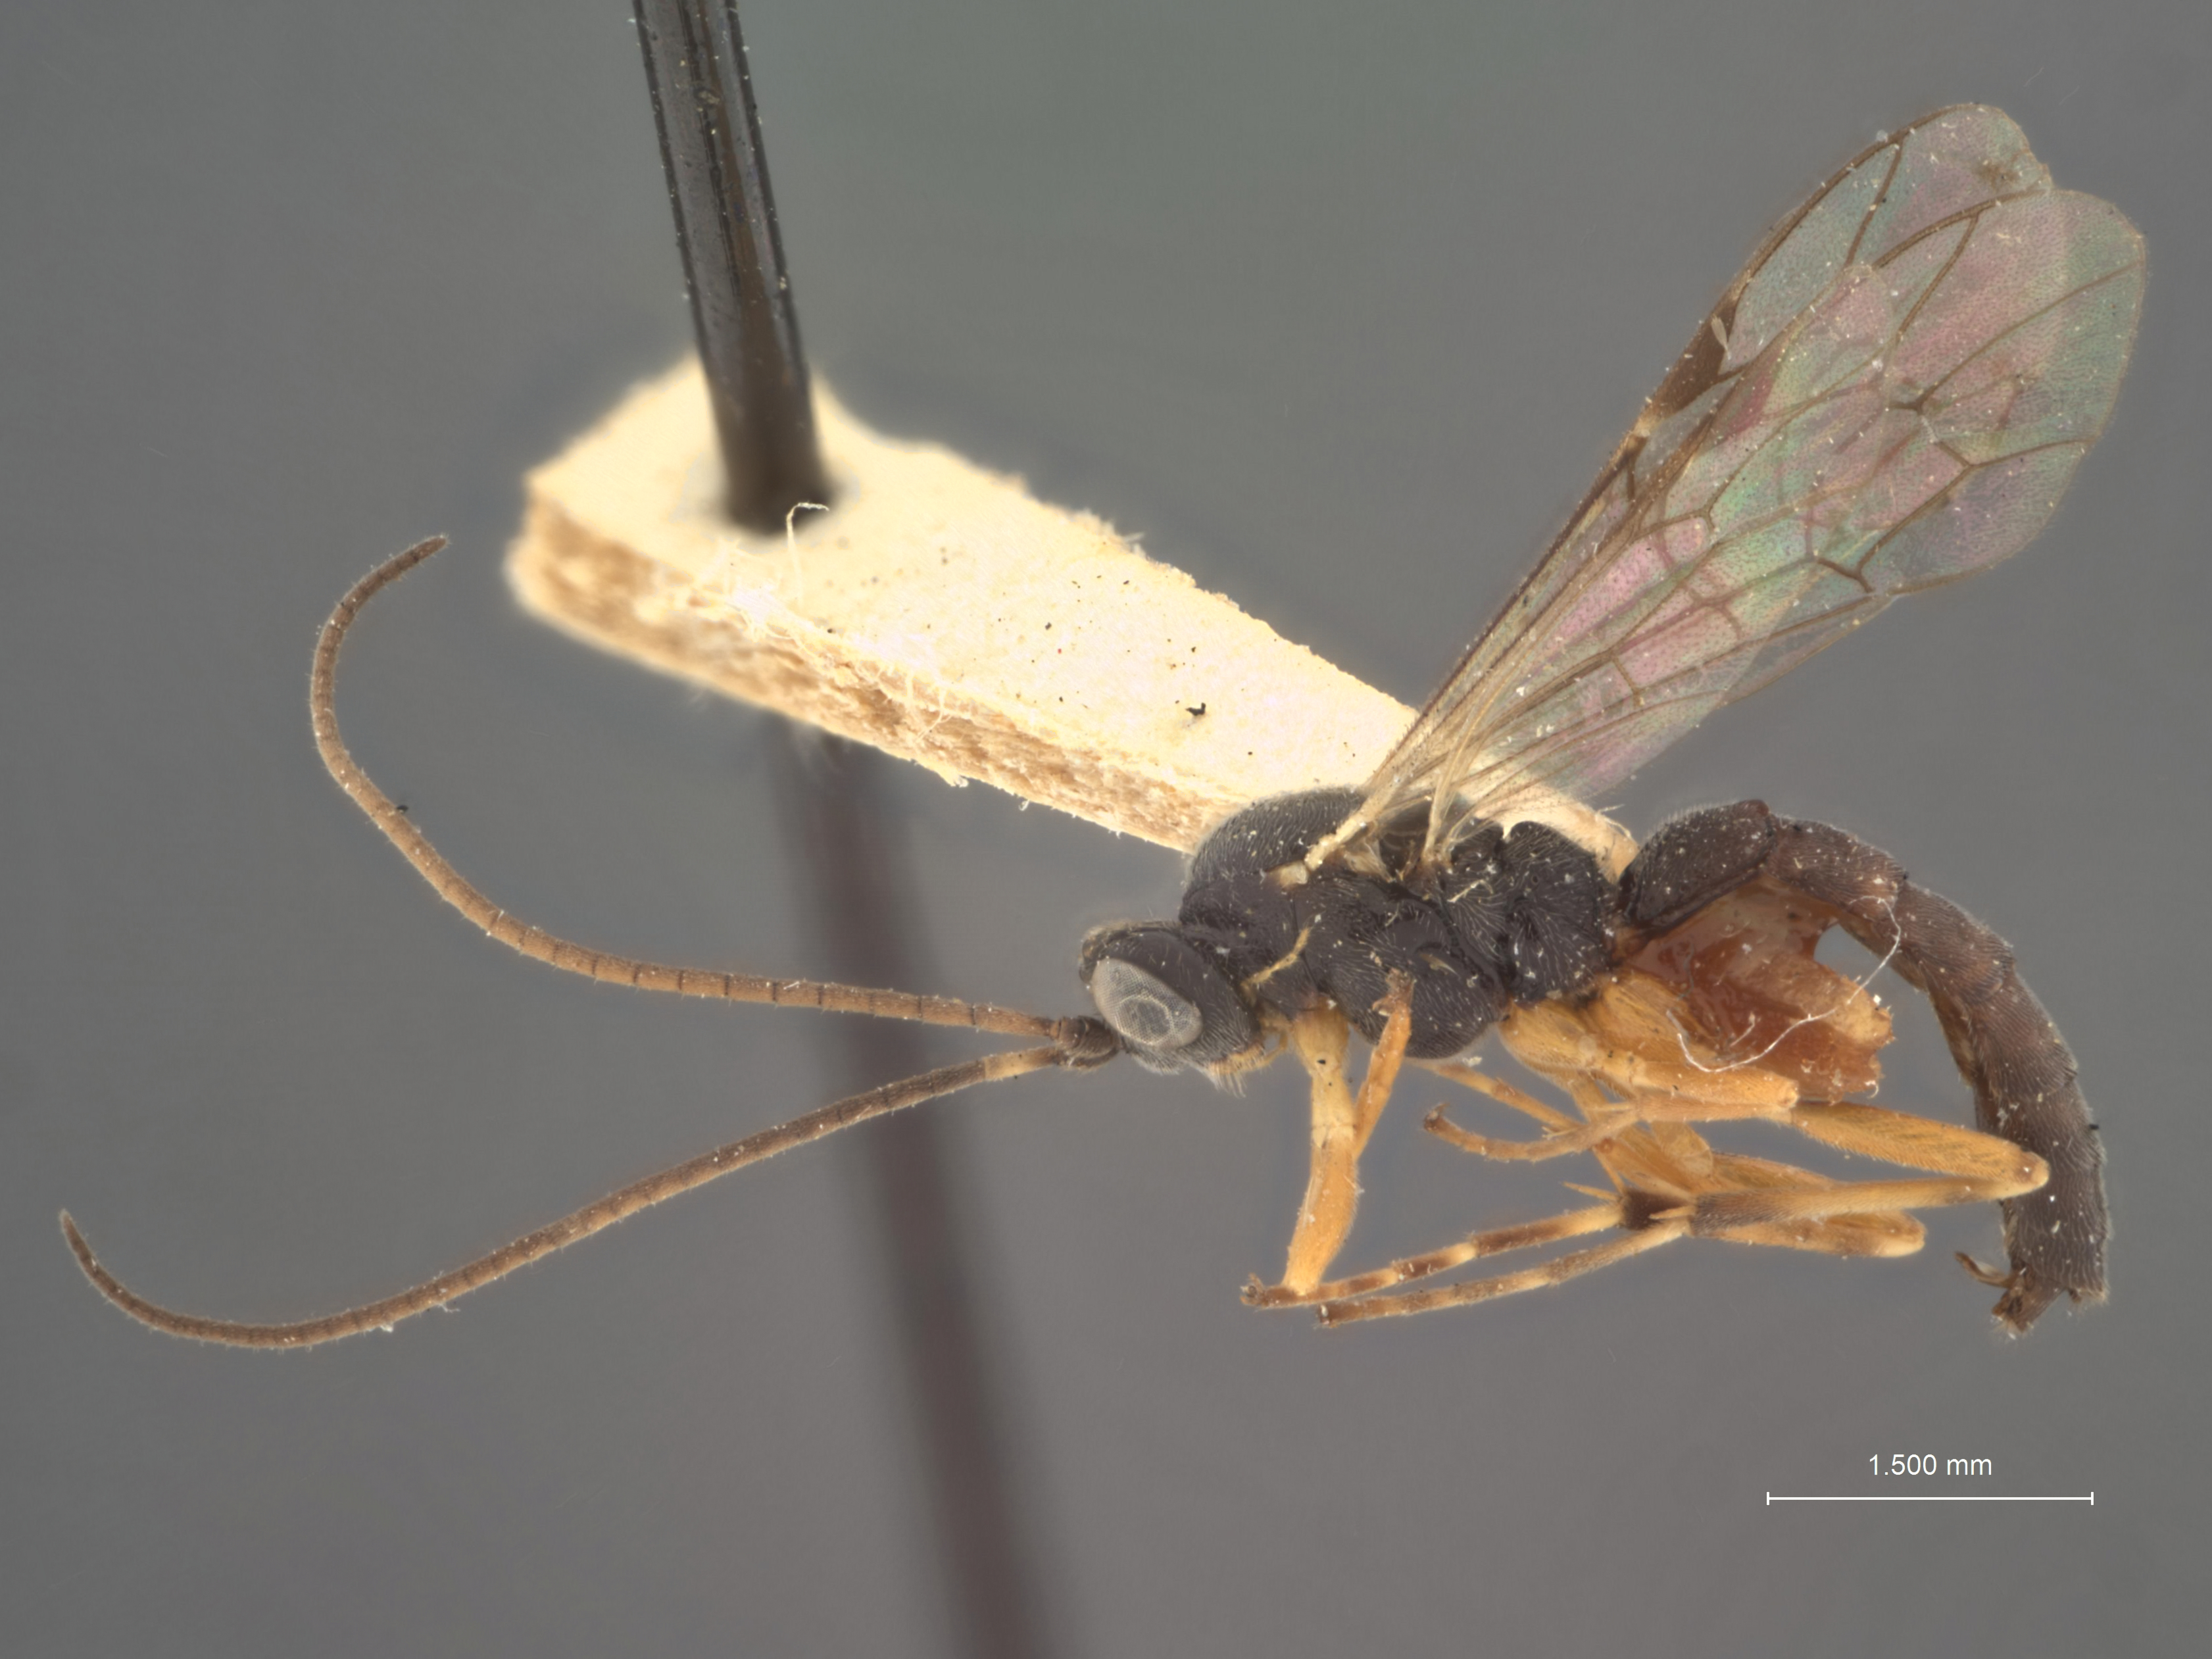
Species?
Glypta pilula
